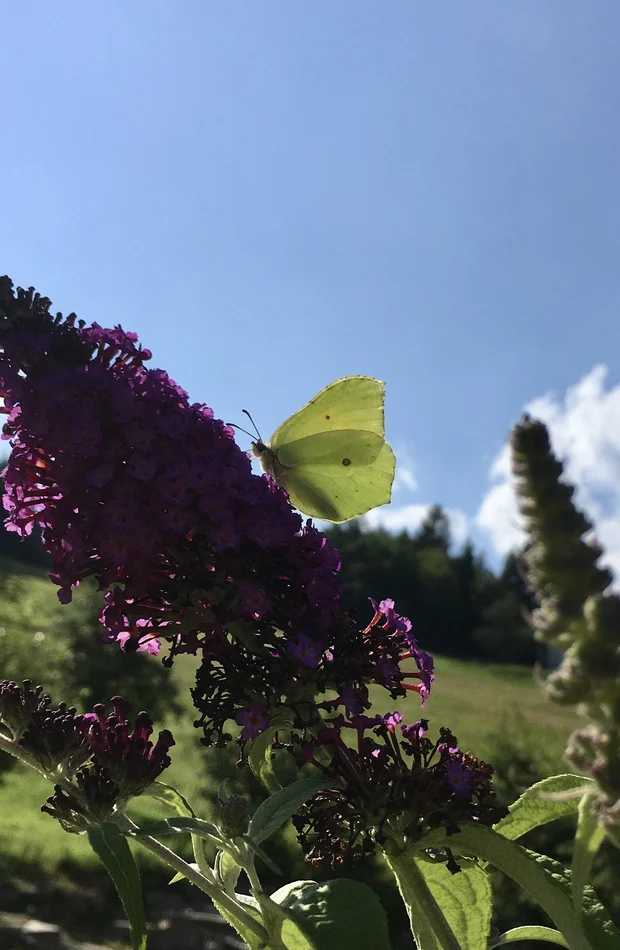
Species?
Gonepteryx rhamni
